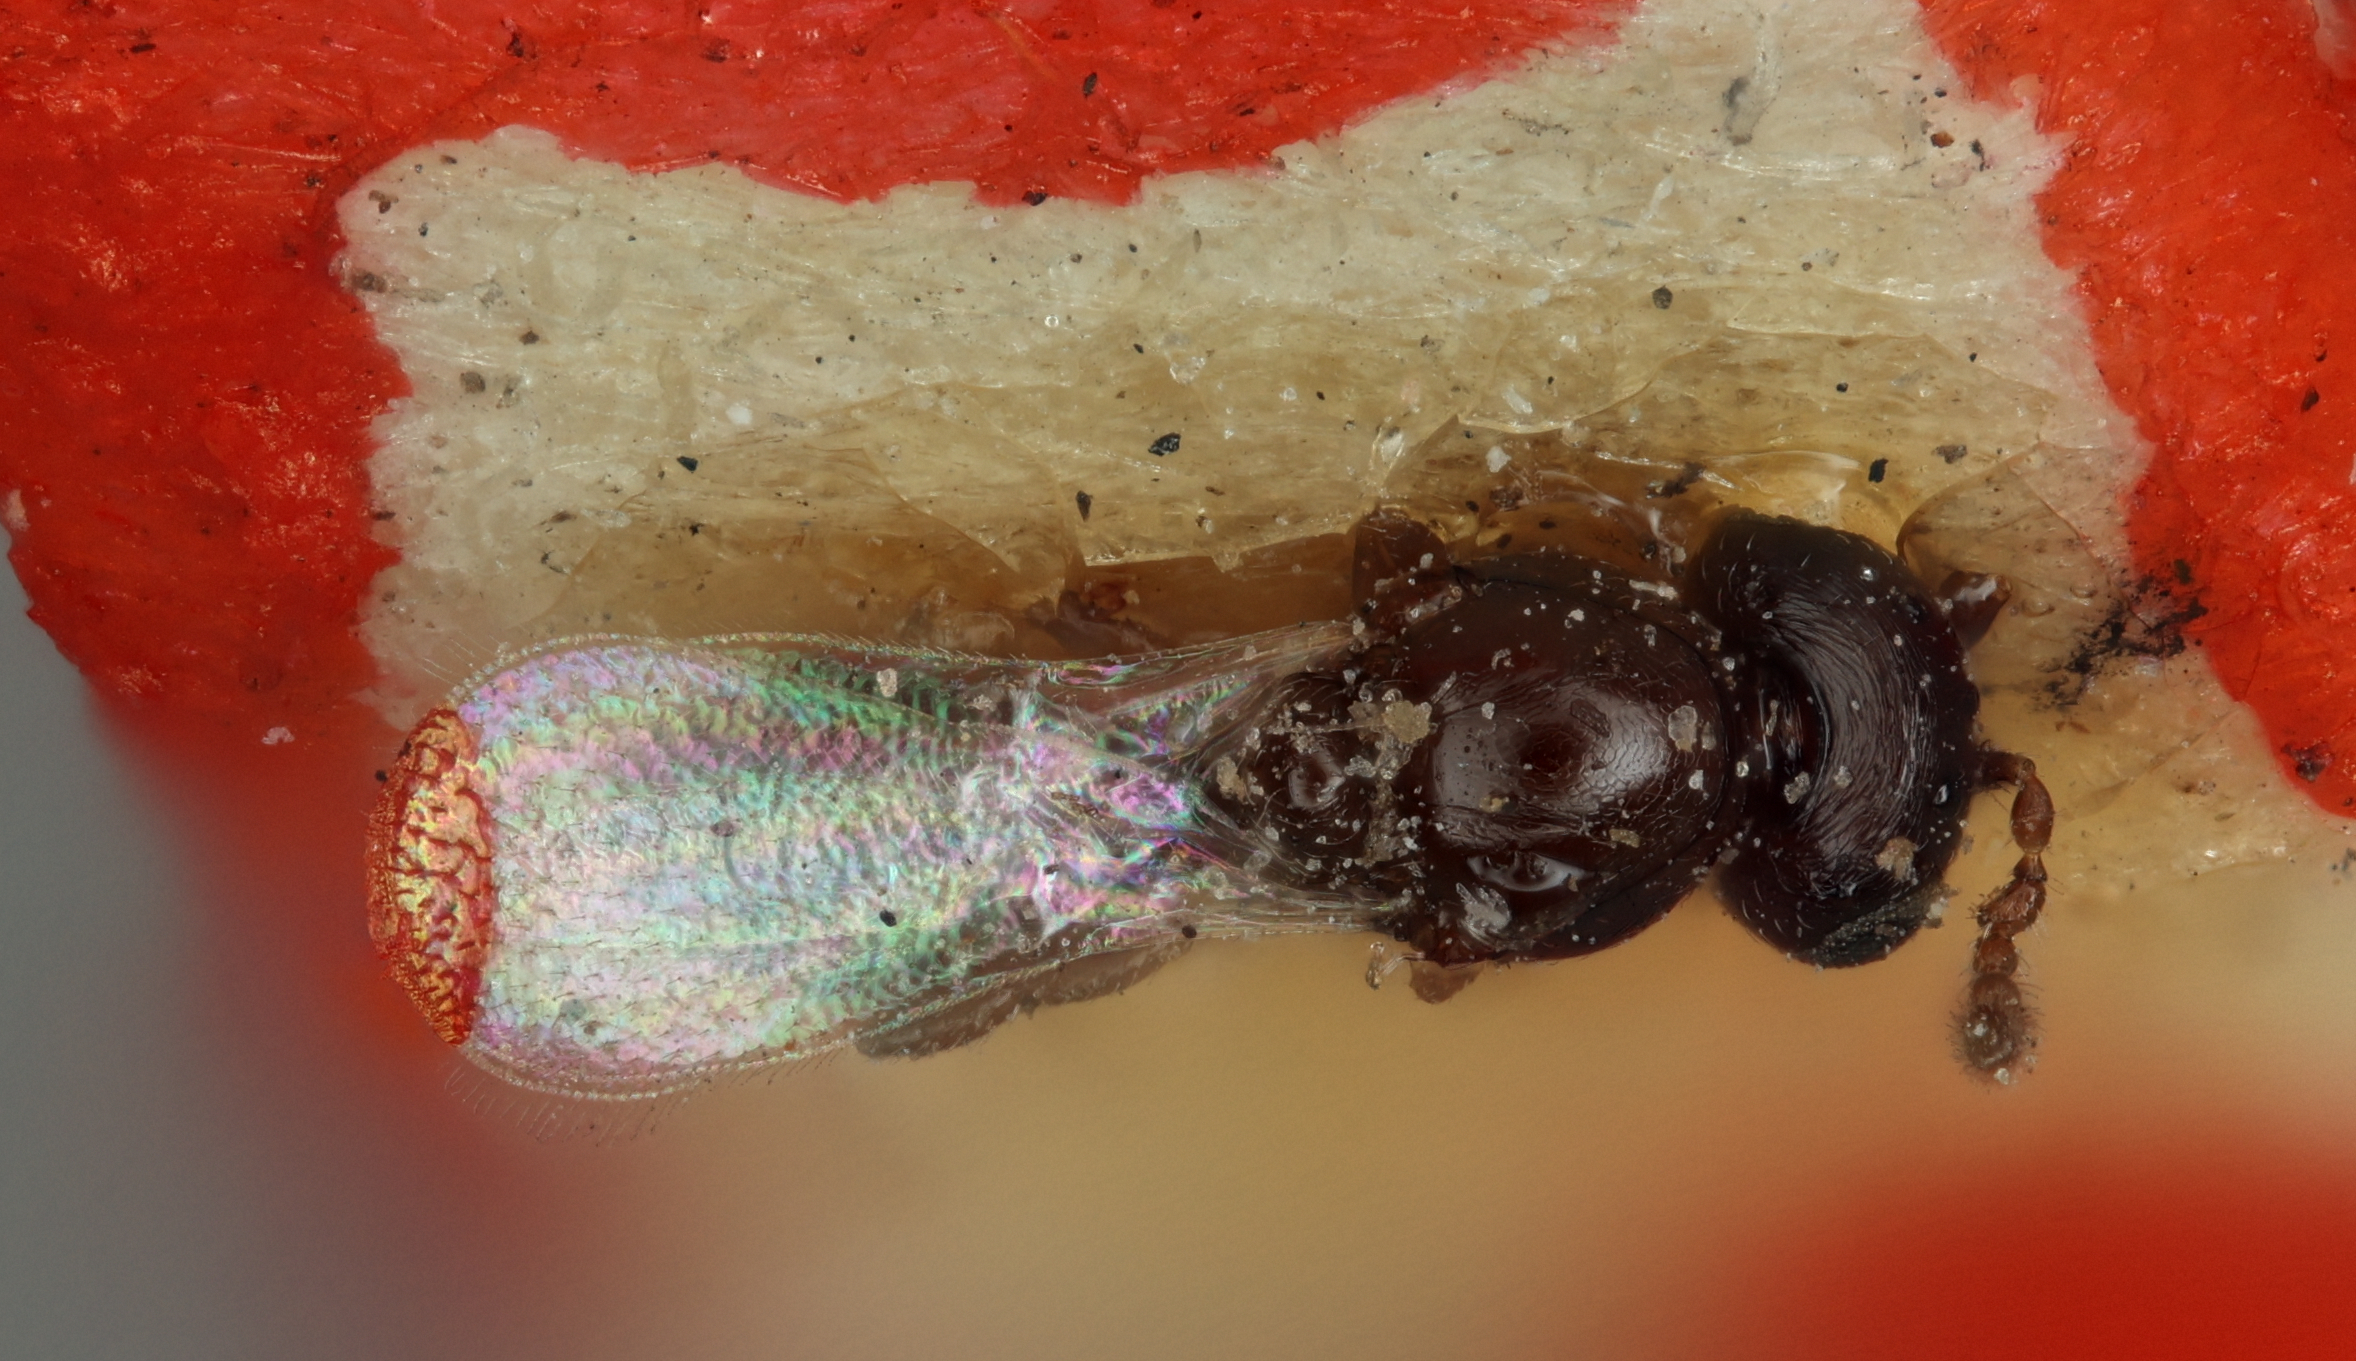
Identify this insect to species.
Polygnotus baccharicola
